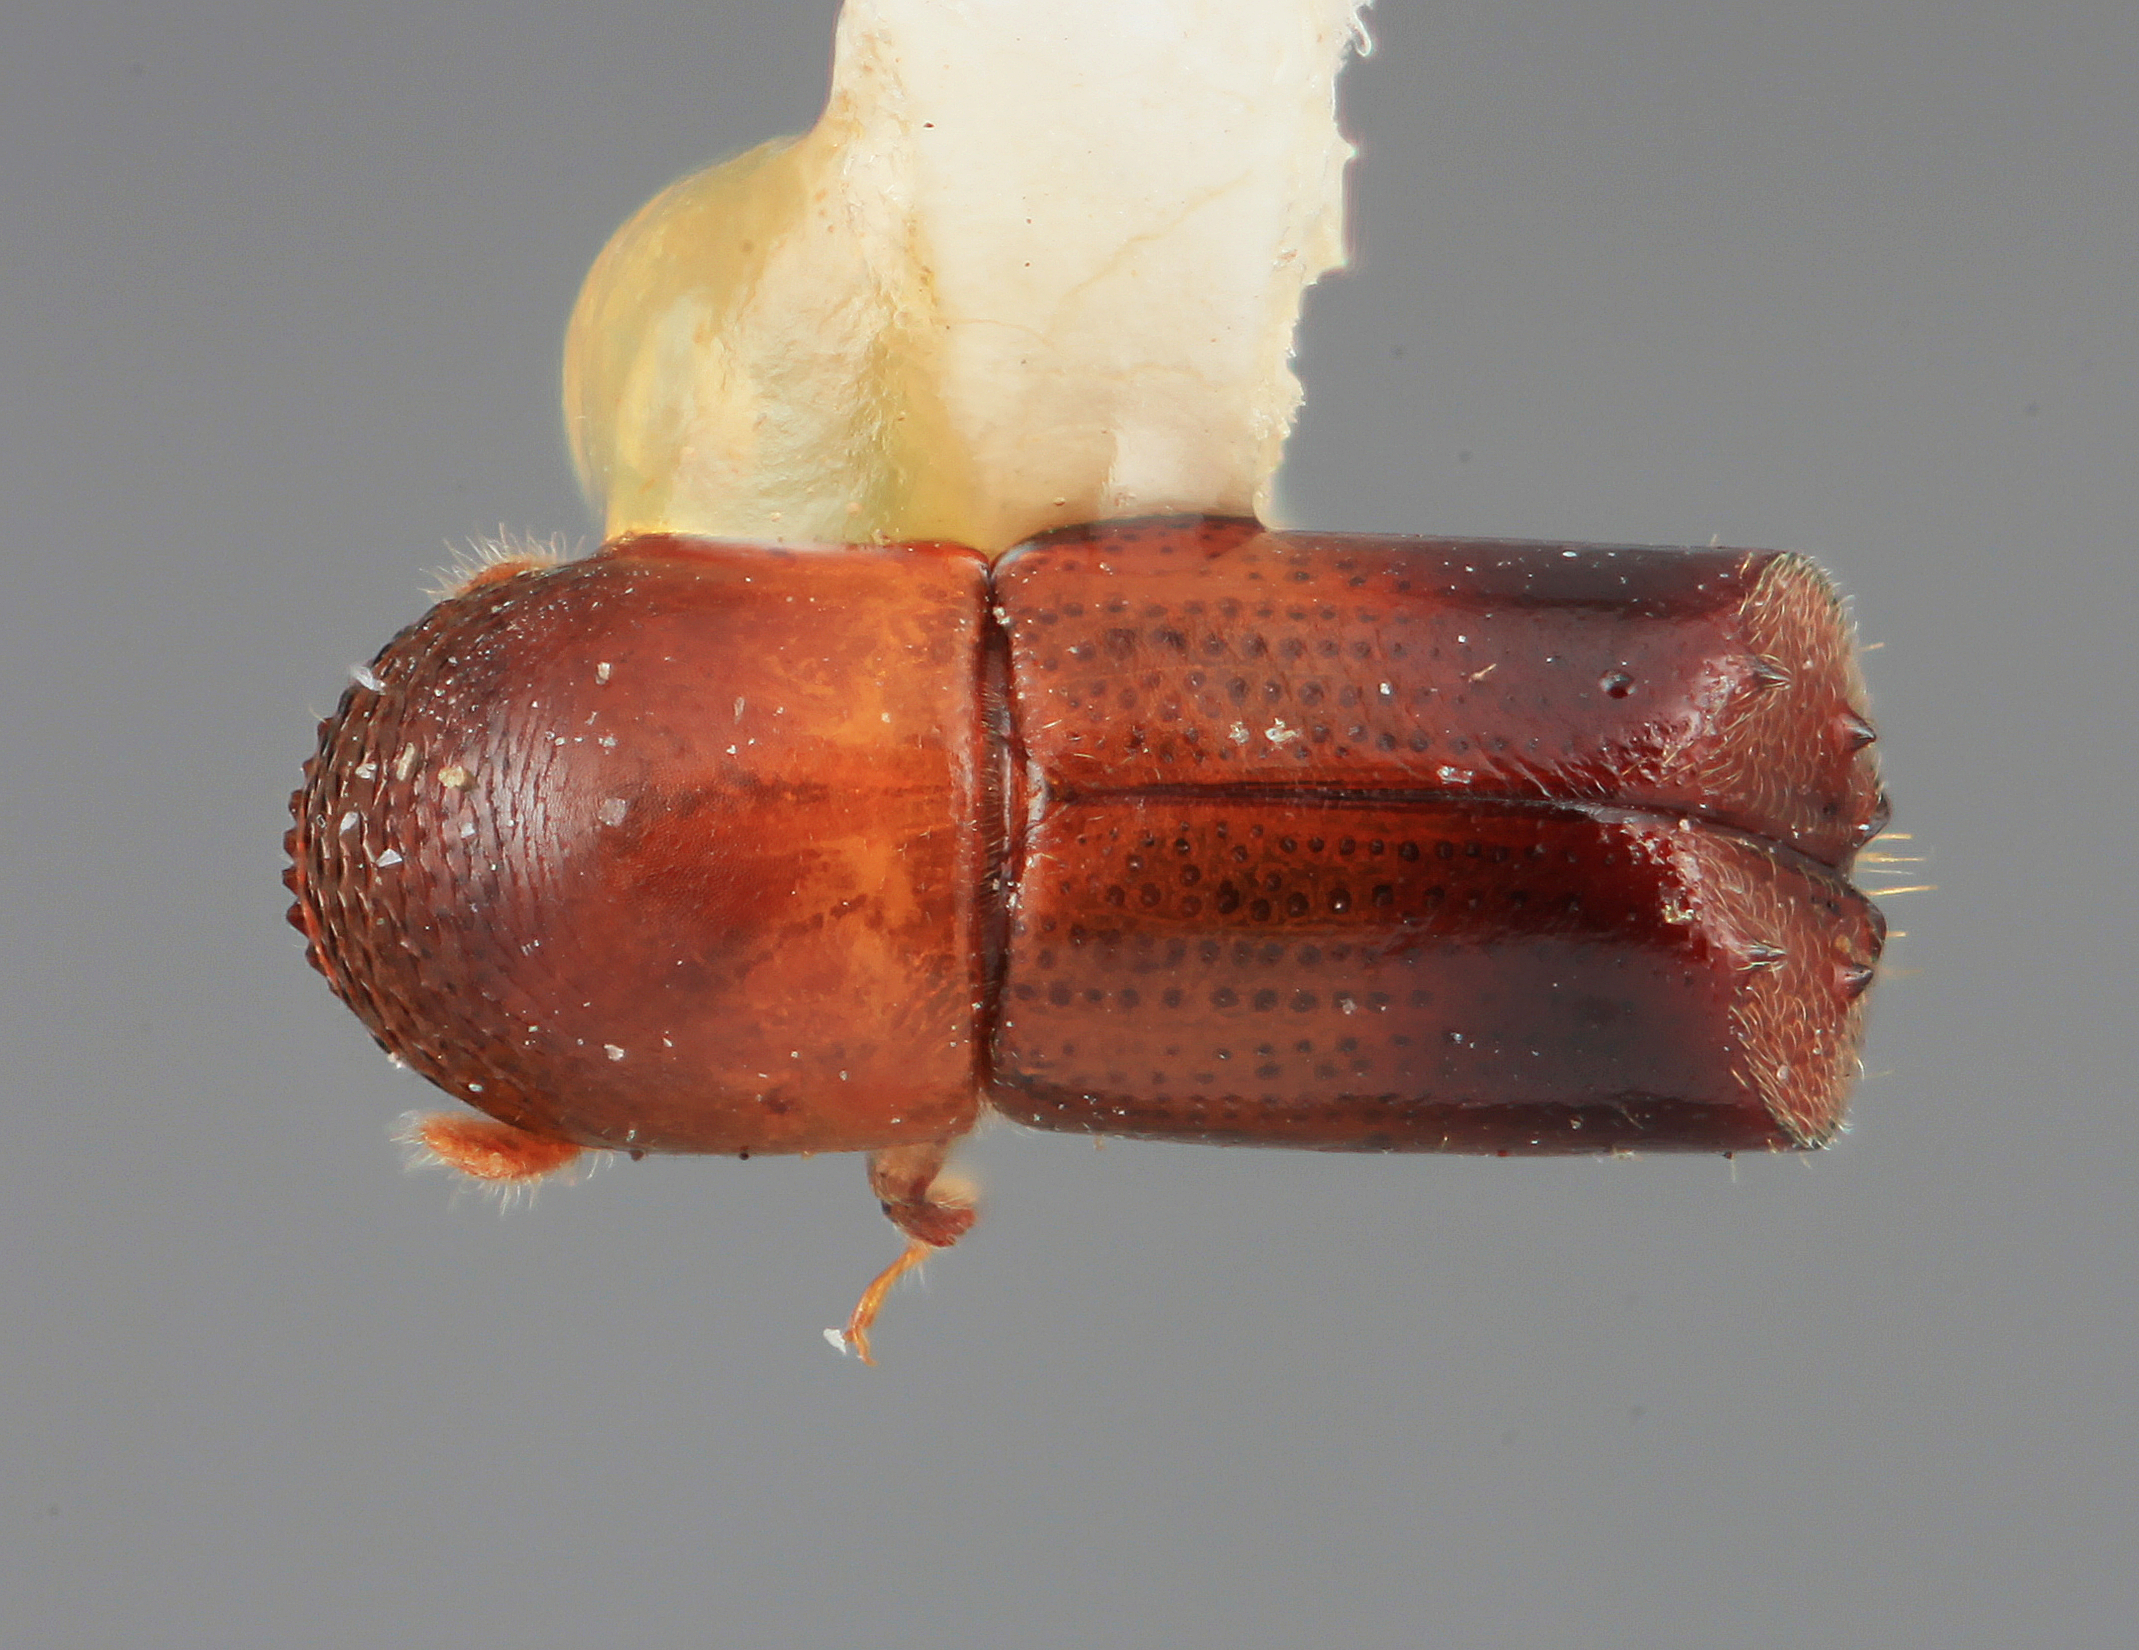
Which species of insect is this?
Monarthrum posticum
